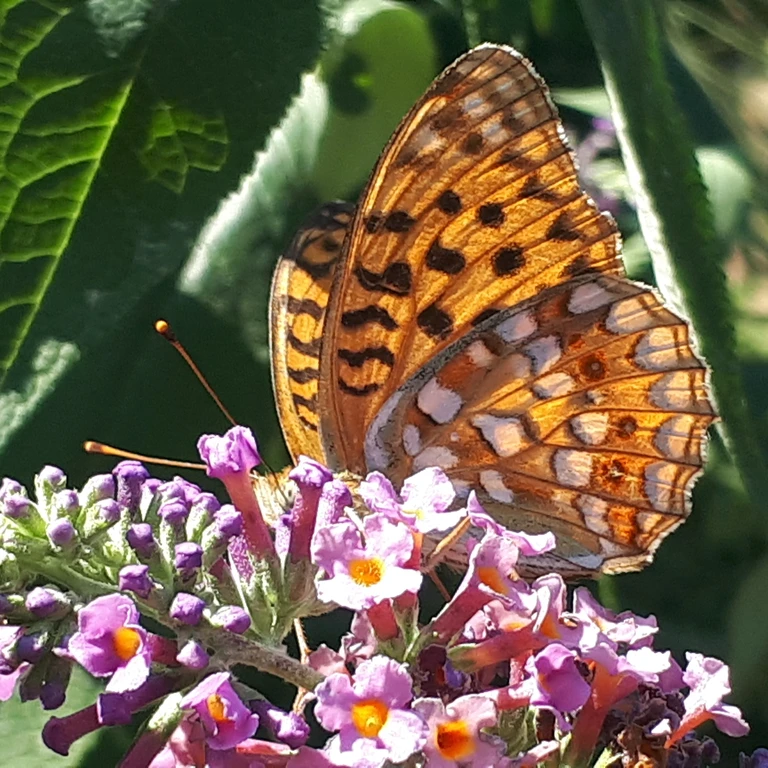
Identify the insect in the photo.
Fabriciana adippe
